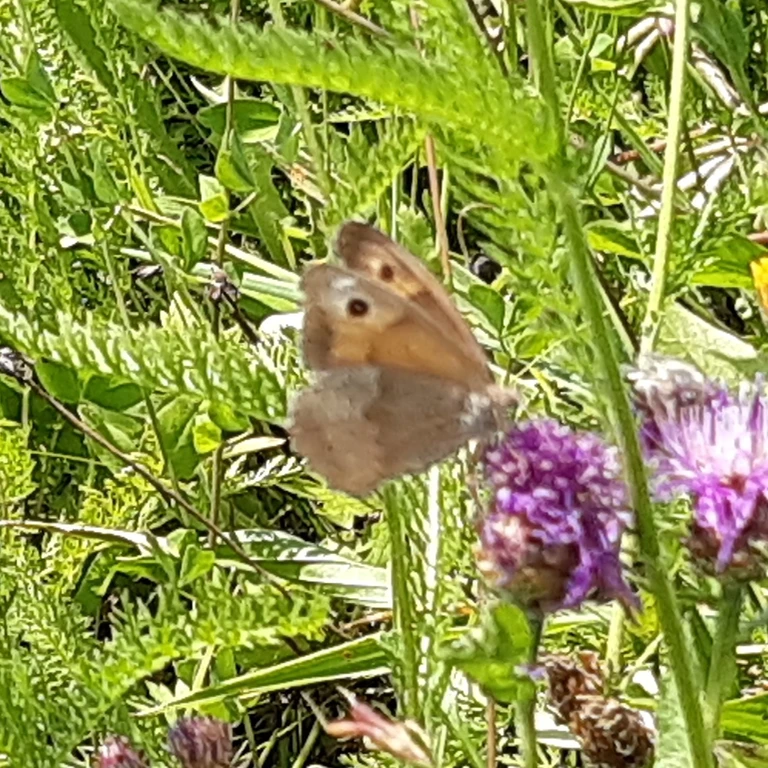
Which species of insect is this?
Maniola jurtina
